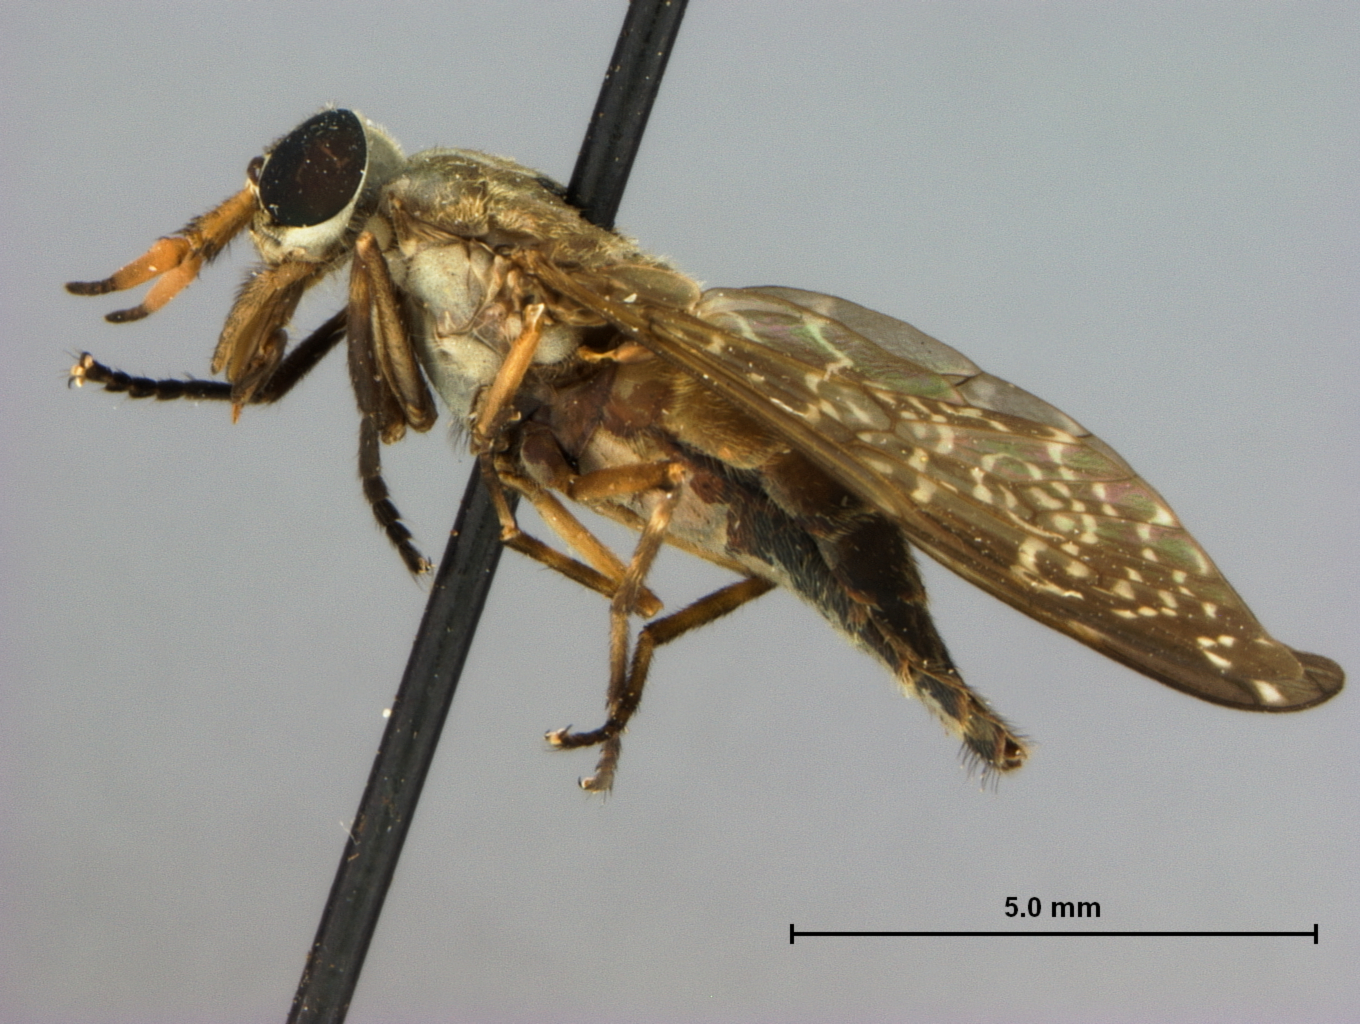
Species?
Haematopota hardyi
